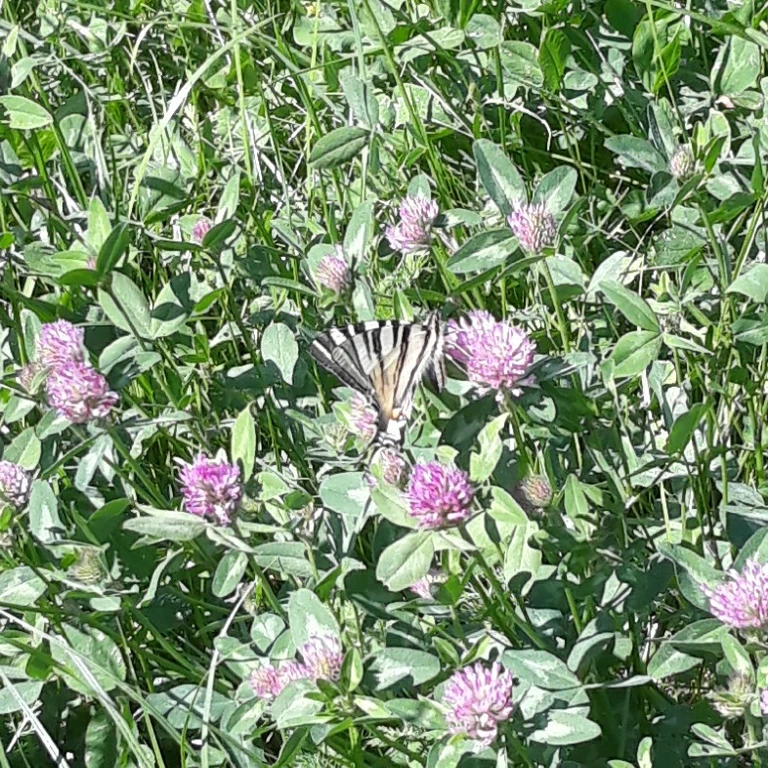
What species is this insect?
Iphiclides podalirius
